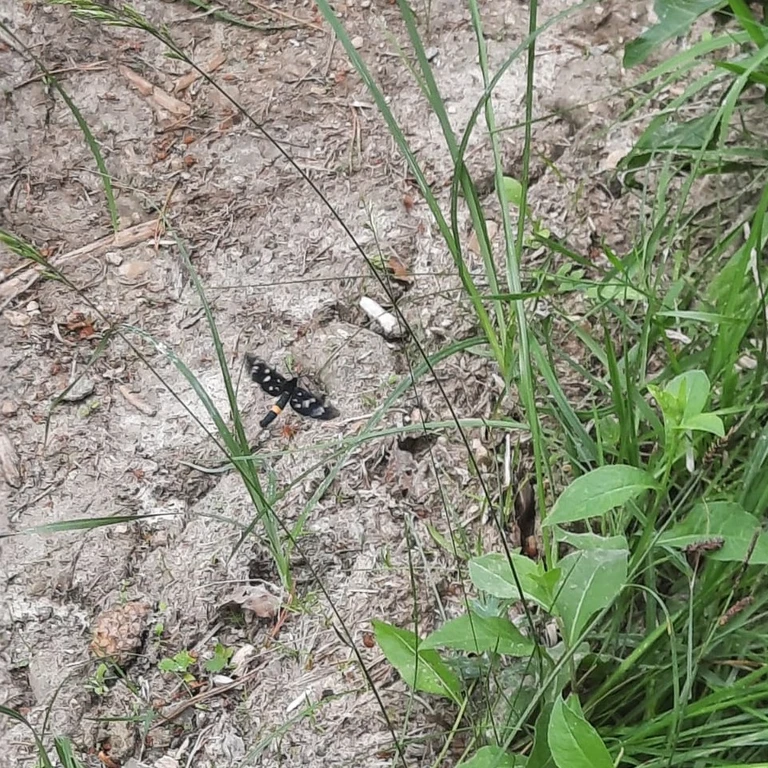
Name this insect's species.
Amata phegea
